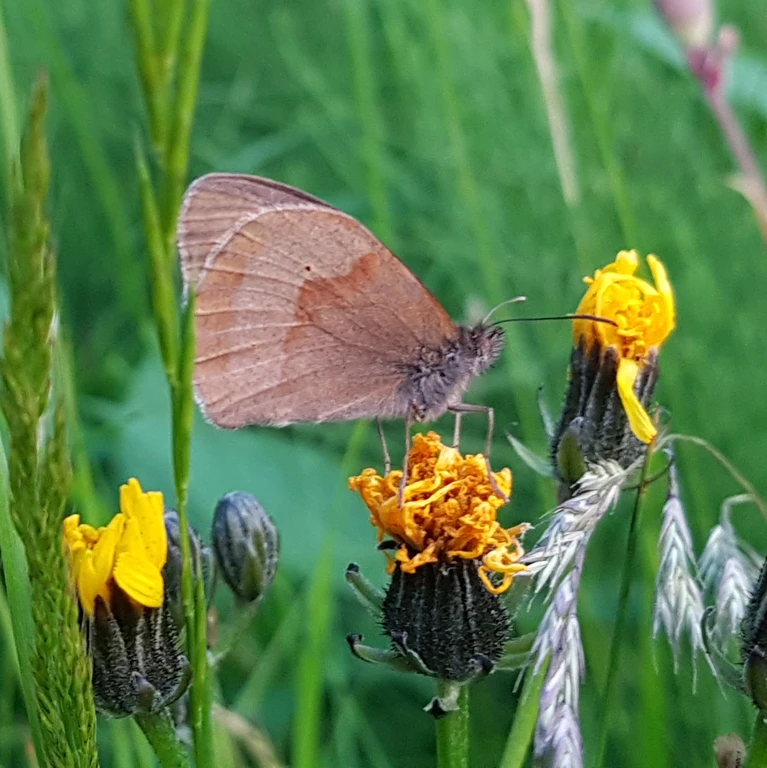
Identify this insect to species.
Maniola jurtina
